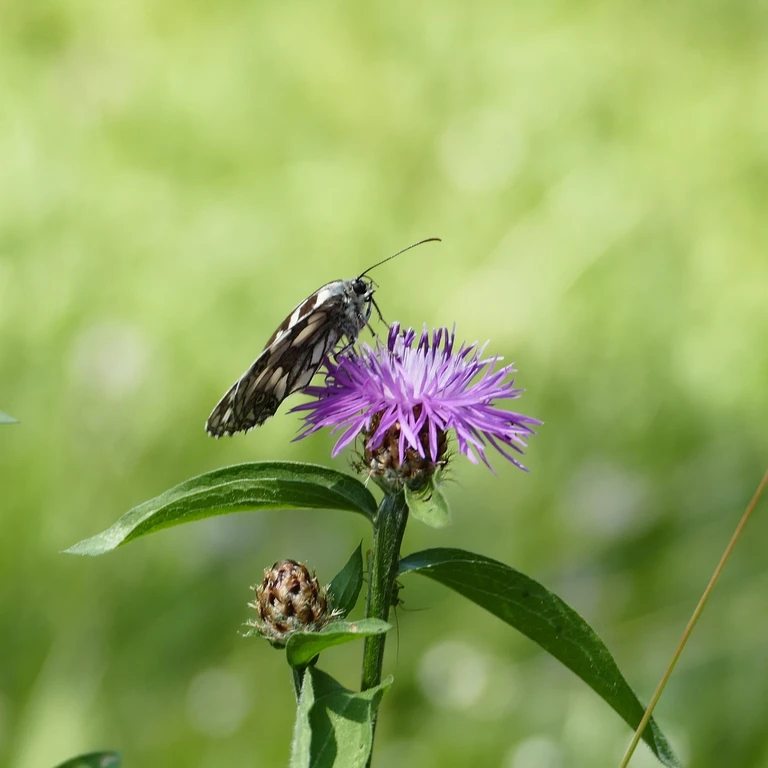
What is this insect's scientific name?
Melanargia galathea
